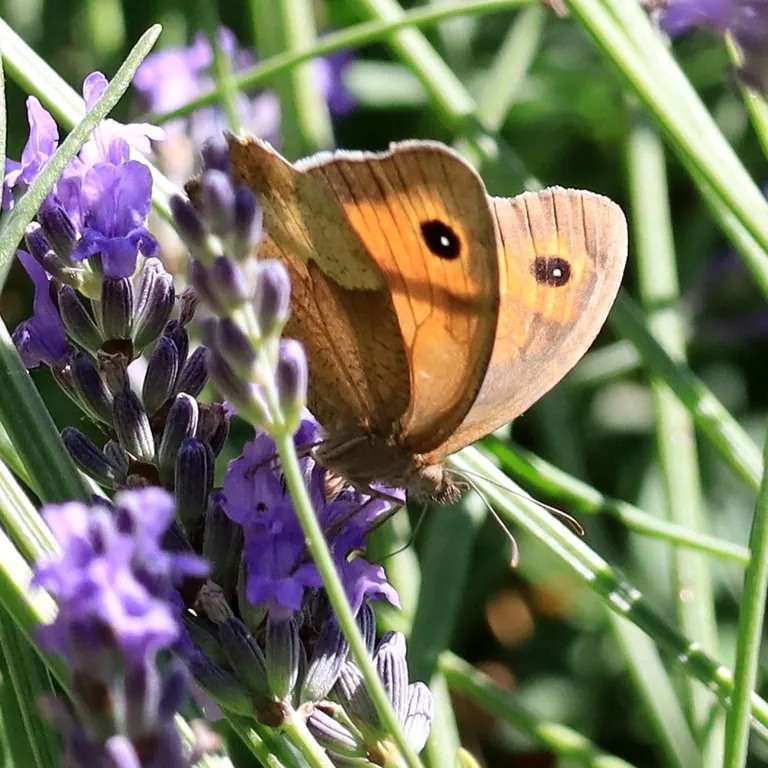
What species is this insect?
Maniola jurtina
